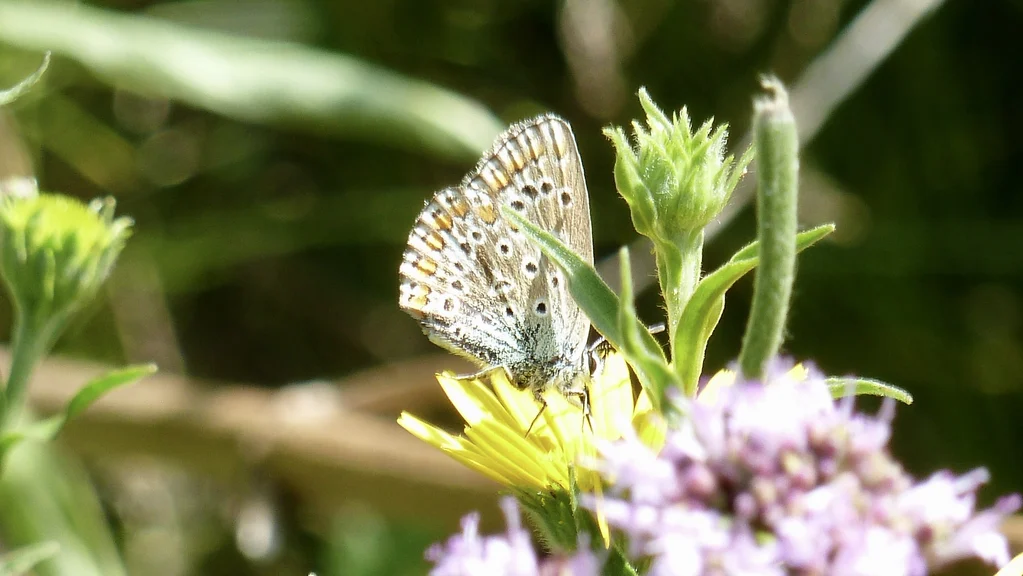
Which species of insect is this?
Polyommatus icarus
